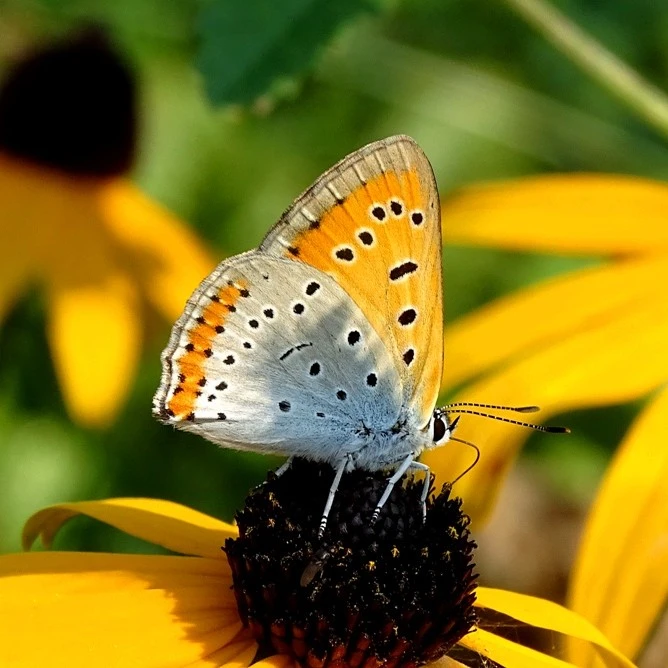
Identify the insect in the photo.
Lycaena dispar
